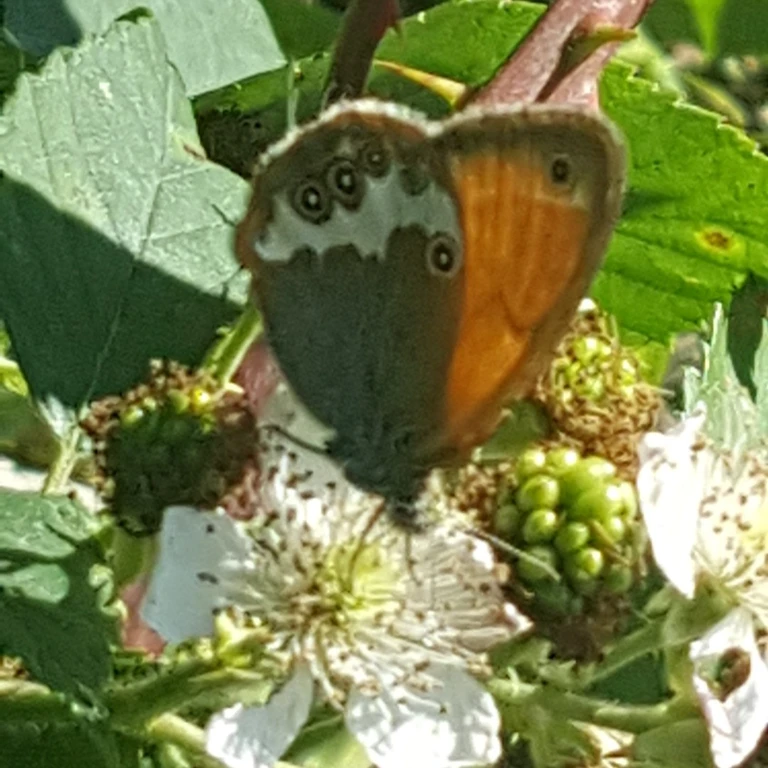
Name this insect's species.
Coenonympha arcania
